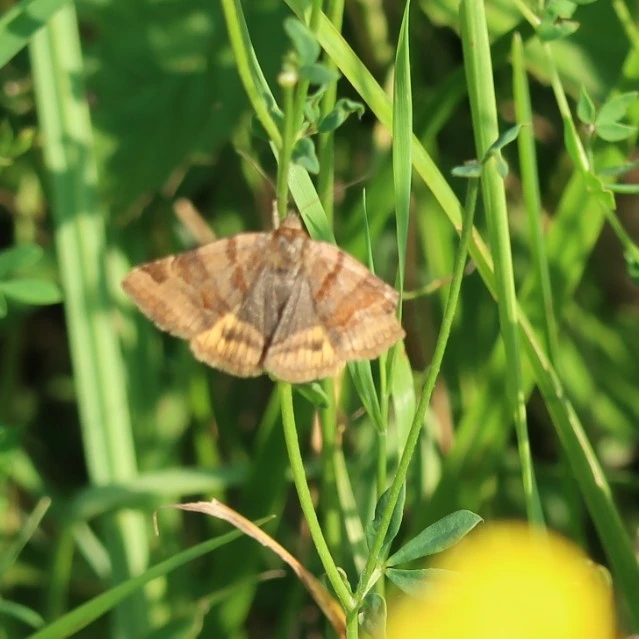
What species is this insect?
Euclidia glyphica
